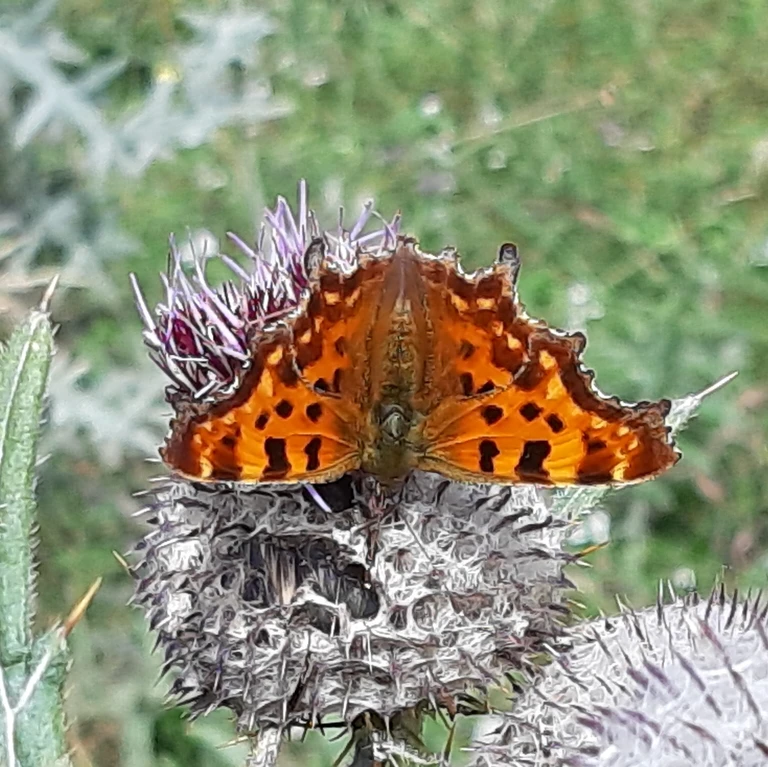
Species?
Polygonia c-album
